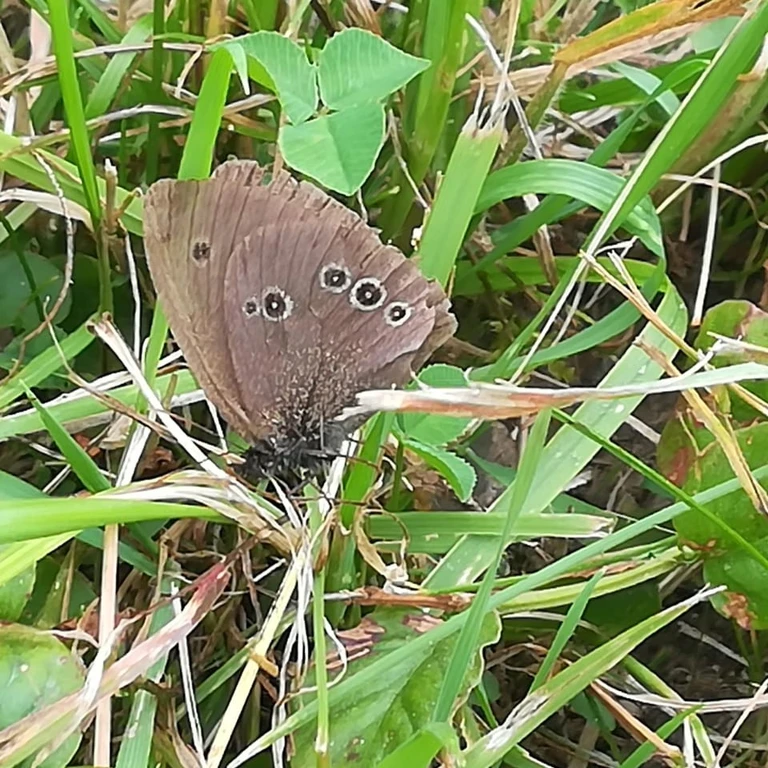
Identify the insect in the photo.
Aphantopus hyperantus
